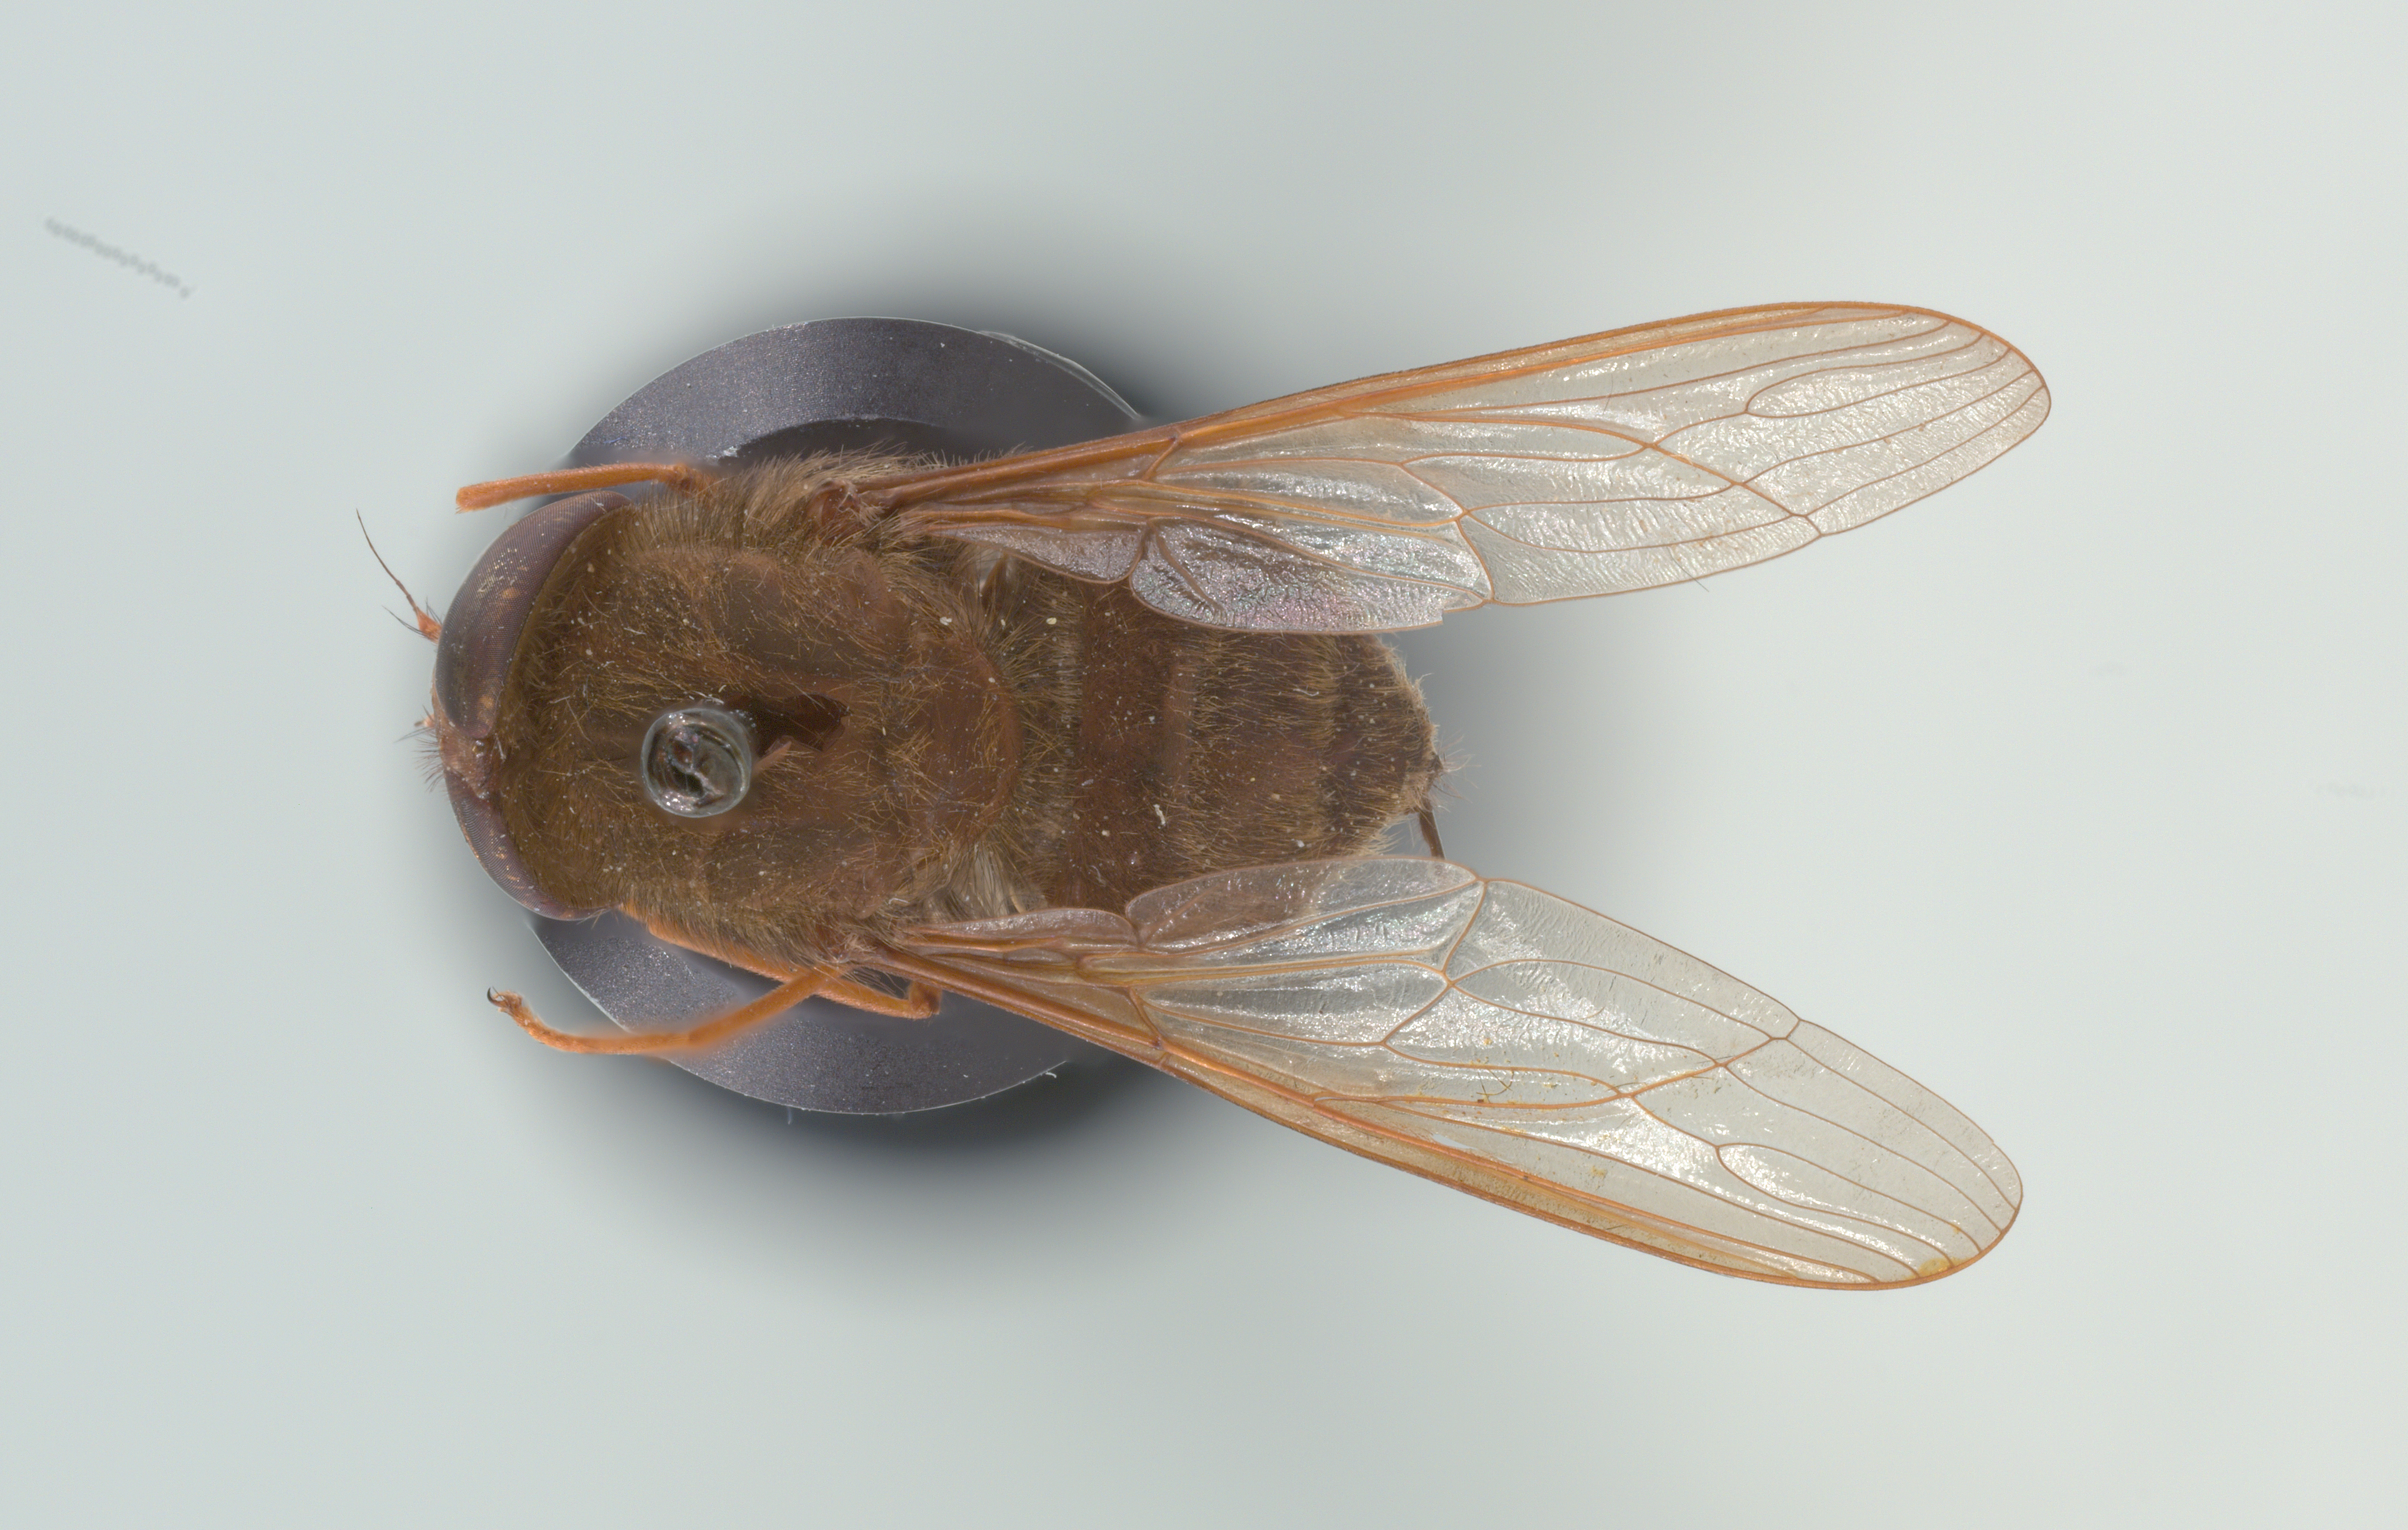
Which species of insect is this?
Prosoeca atra
